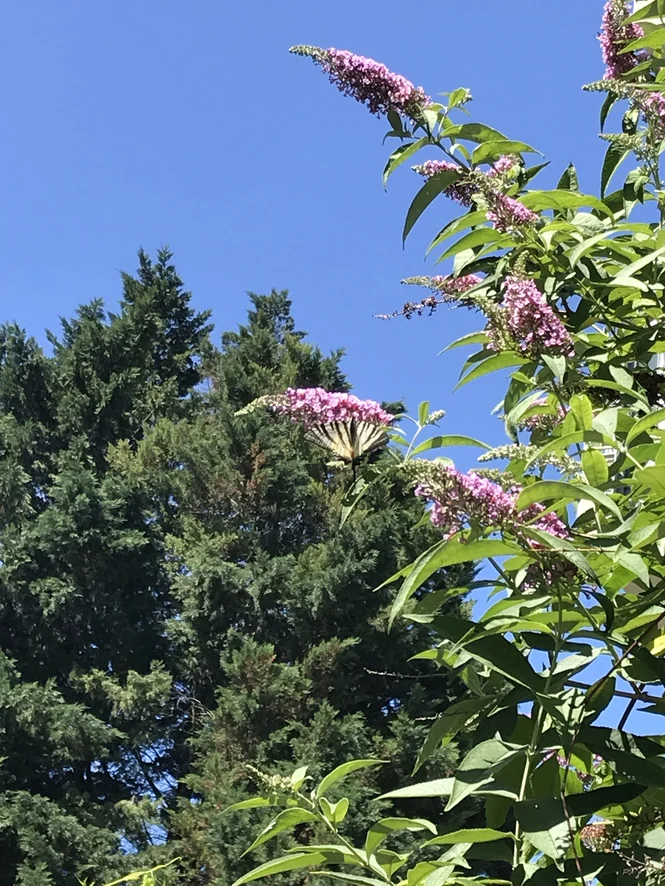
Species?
Iphiclides podalirius
